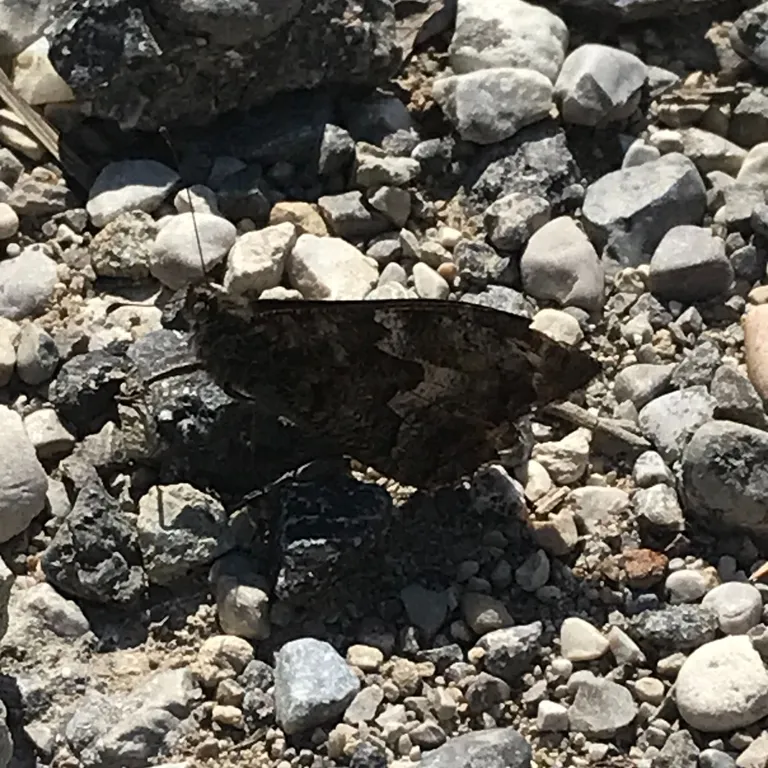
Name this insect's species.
Hipparchia semele
